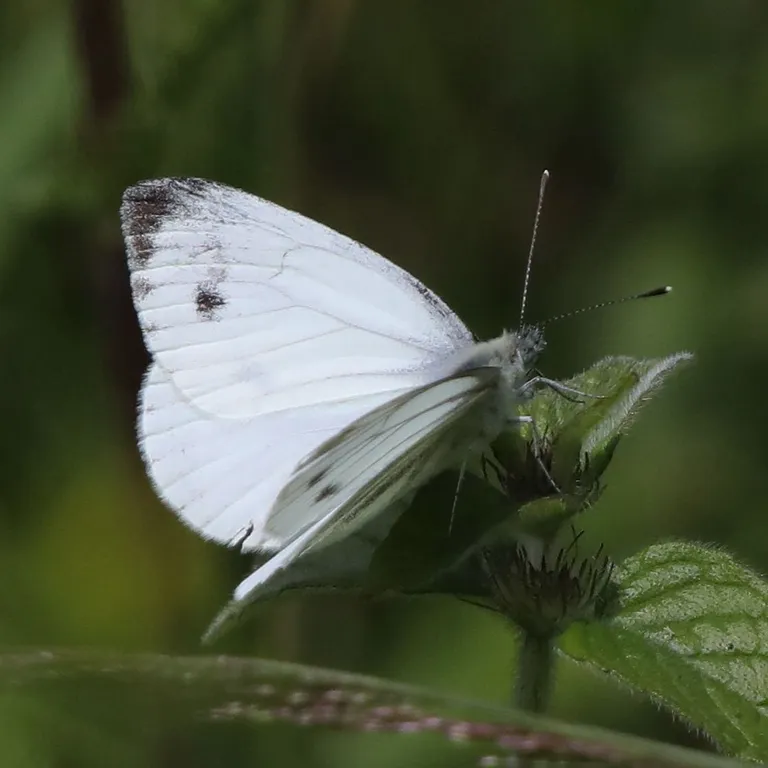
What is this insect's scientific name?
Pieris napi
